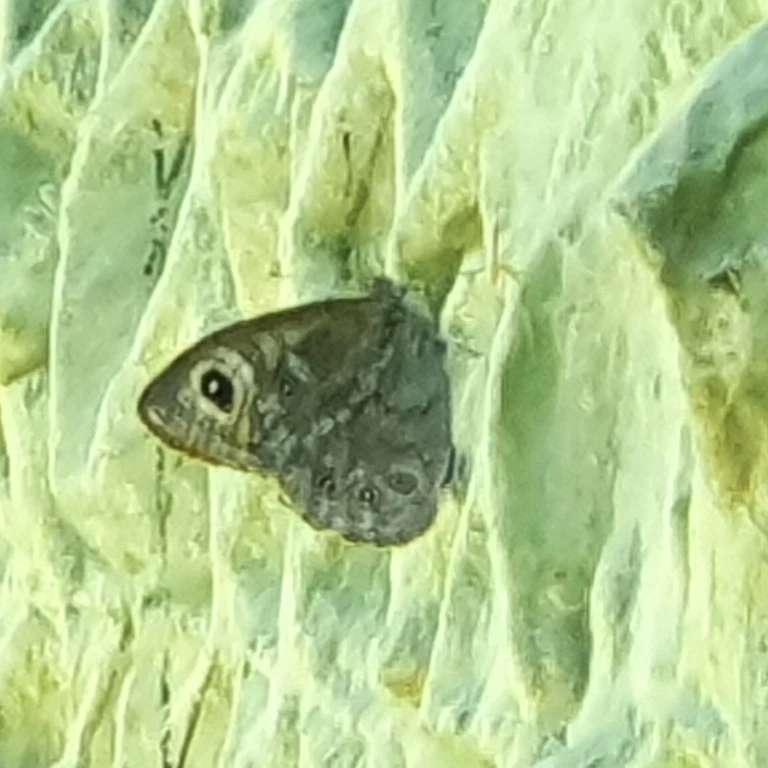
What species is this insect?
Lasiommata maera (also Pararge maera)
